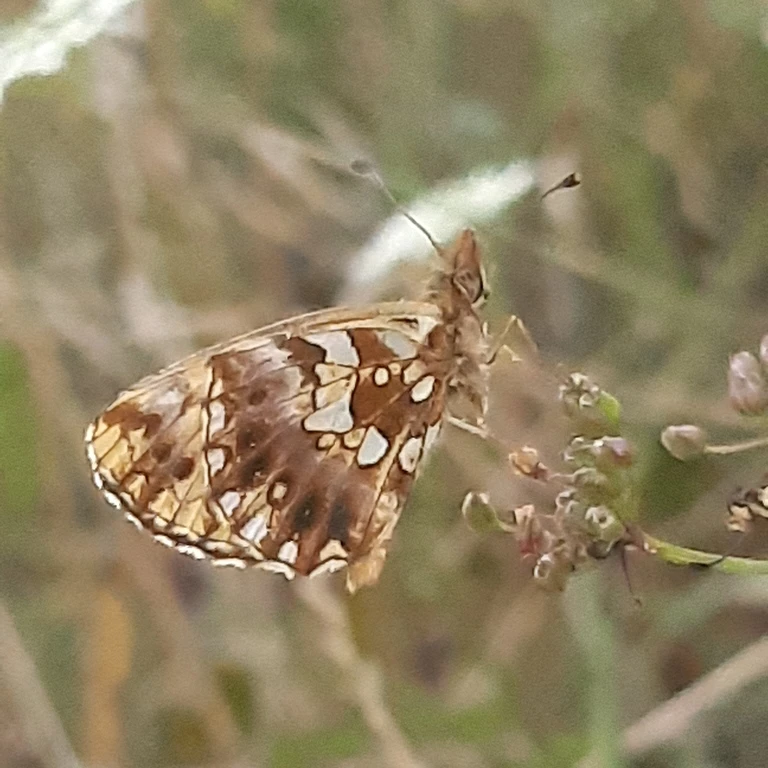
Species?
Boloria dia
